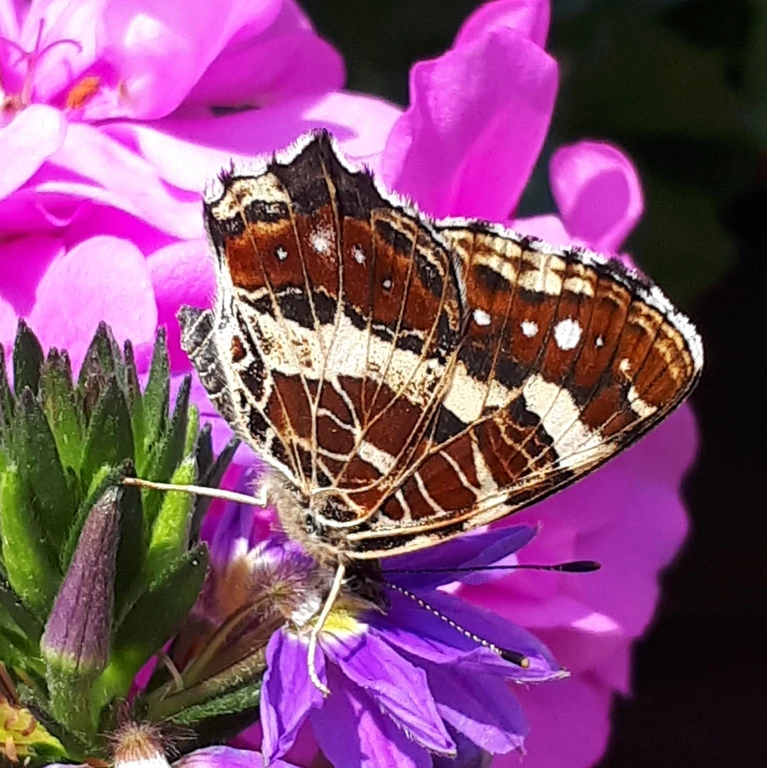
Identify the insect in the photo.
Araschnia levana
